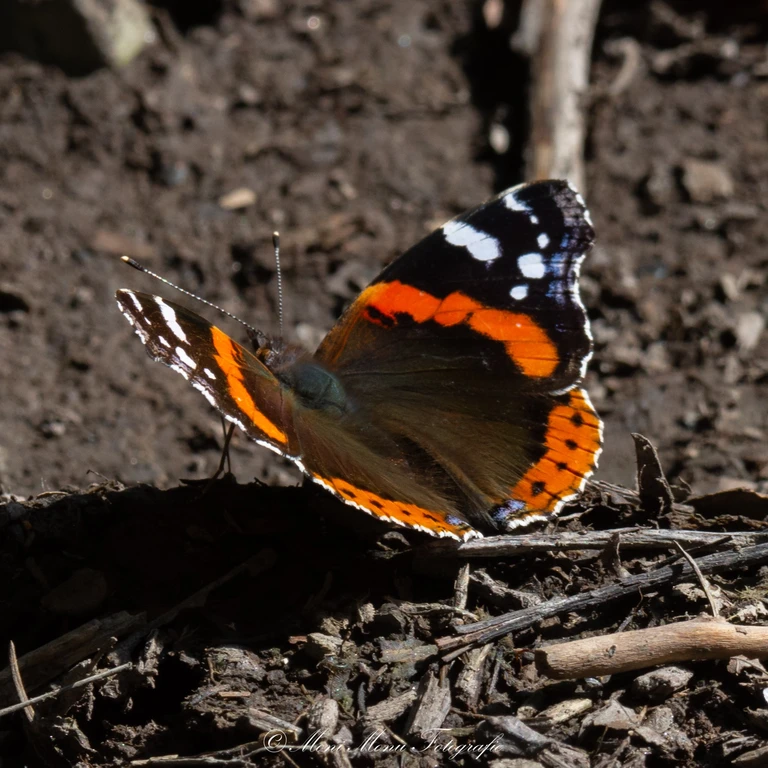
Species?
Vanessa atalanta
